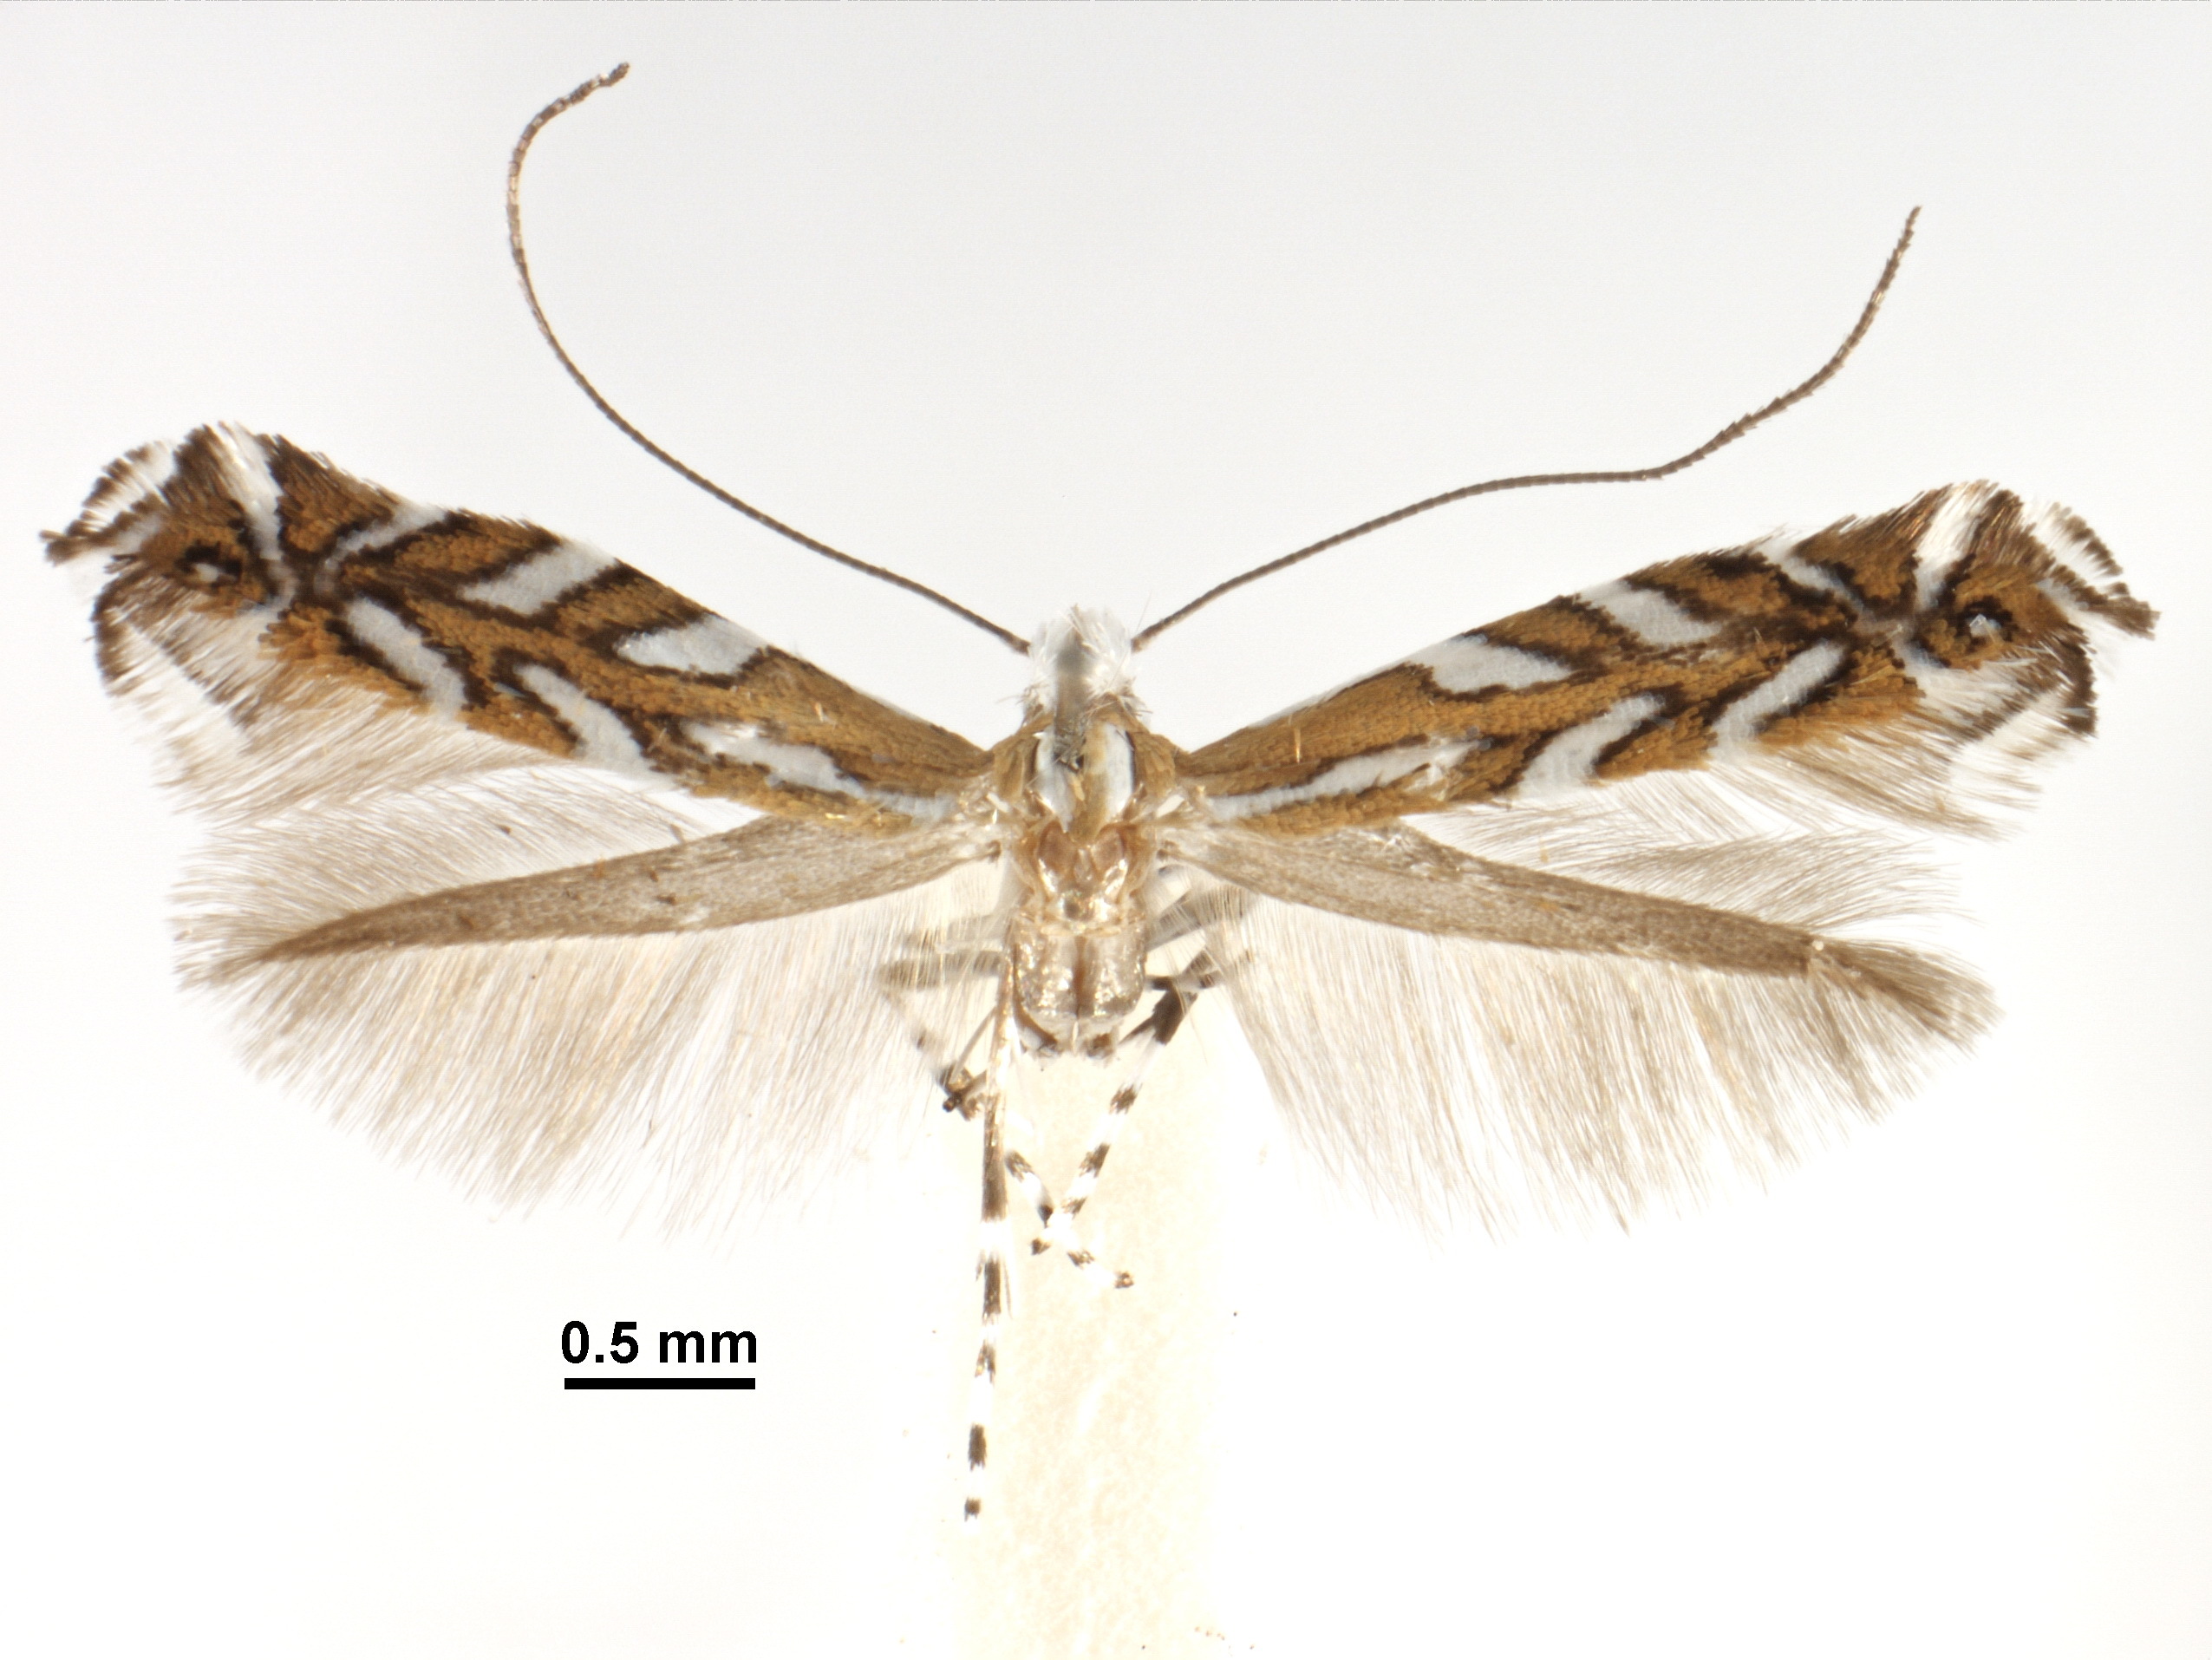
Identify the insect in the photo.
Aristaea pavoniella
